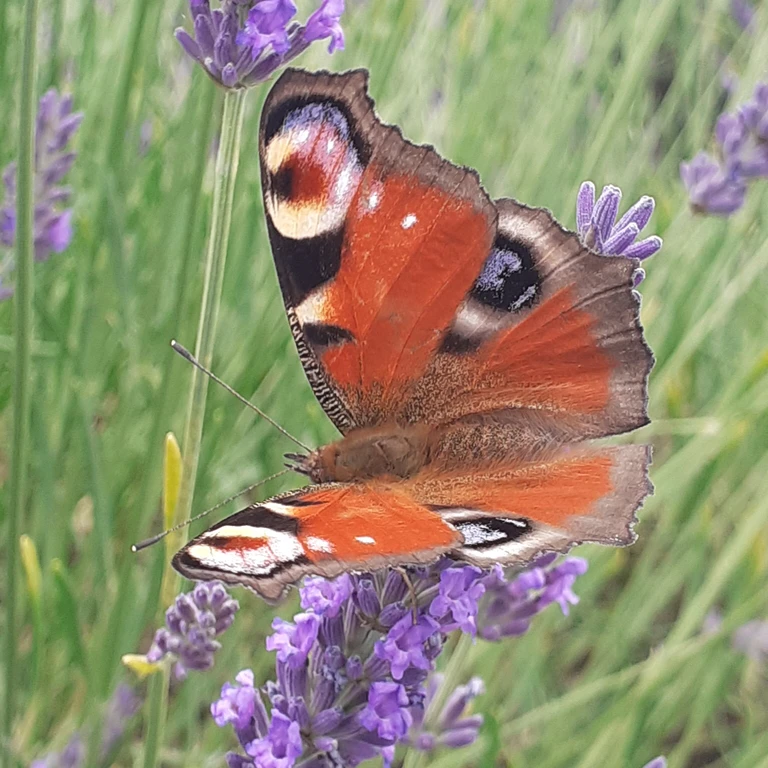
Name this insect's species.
Aglais io
